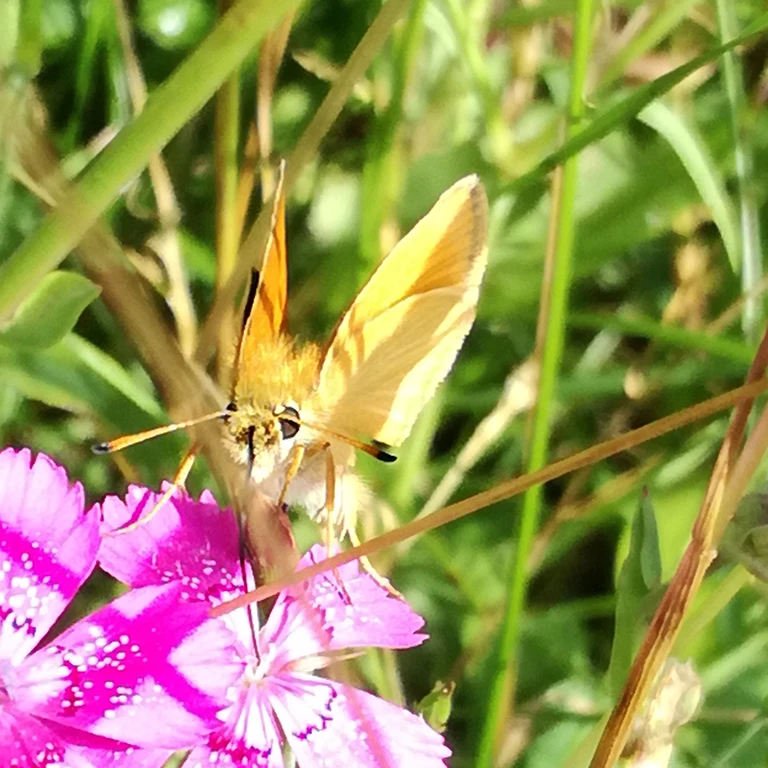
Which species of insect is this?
Thymelicus lineola
